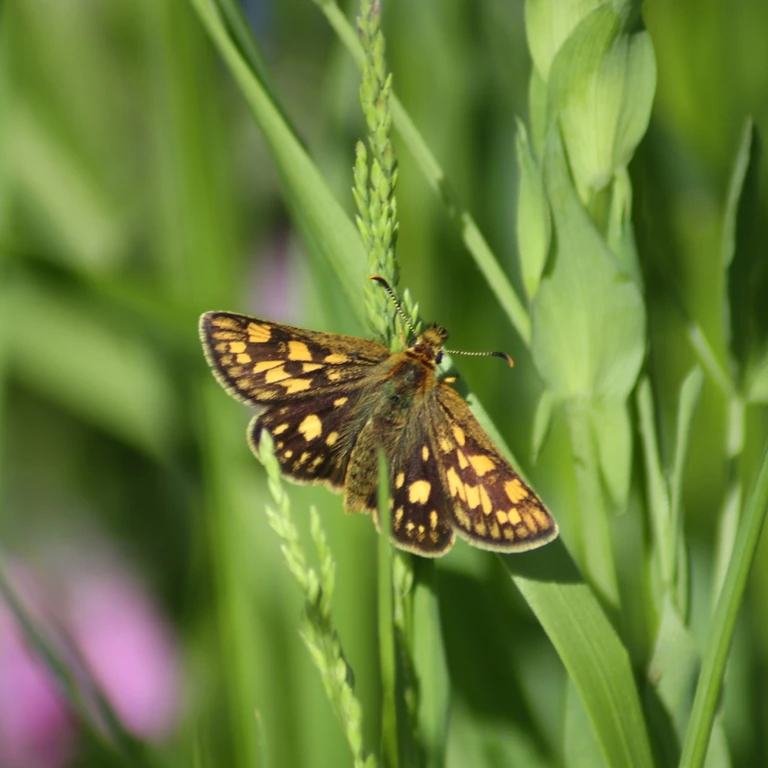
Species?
Carterocephalus palaemon
